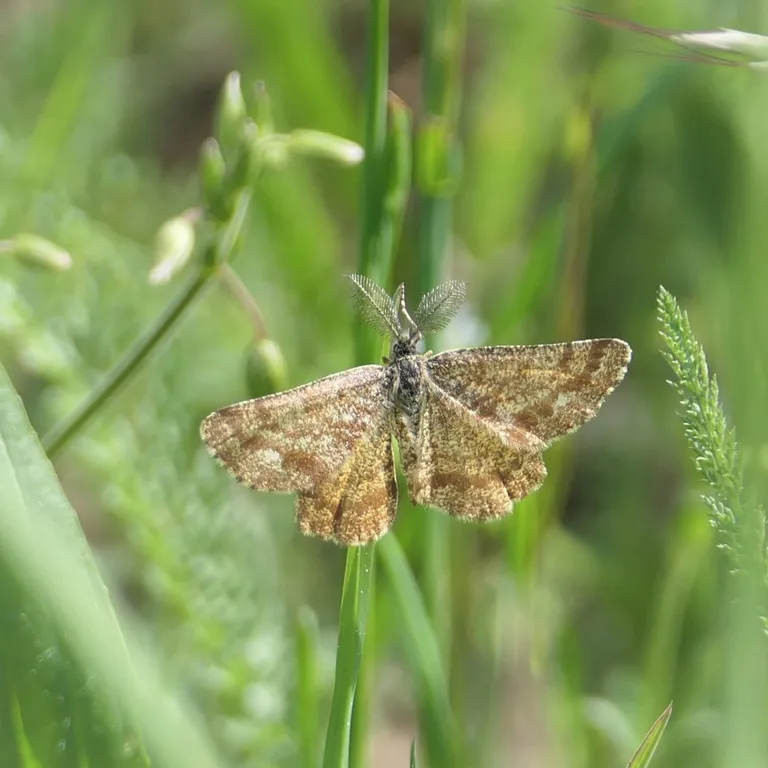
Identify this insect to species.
Ematurga atomaria
